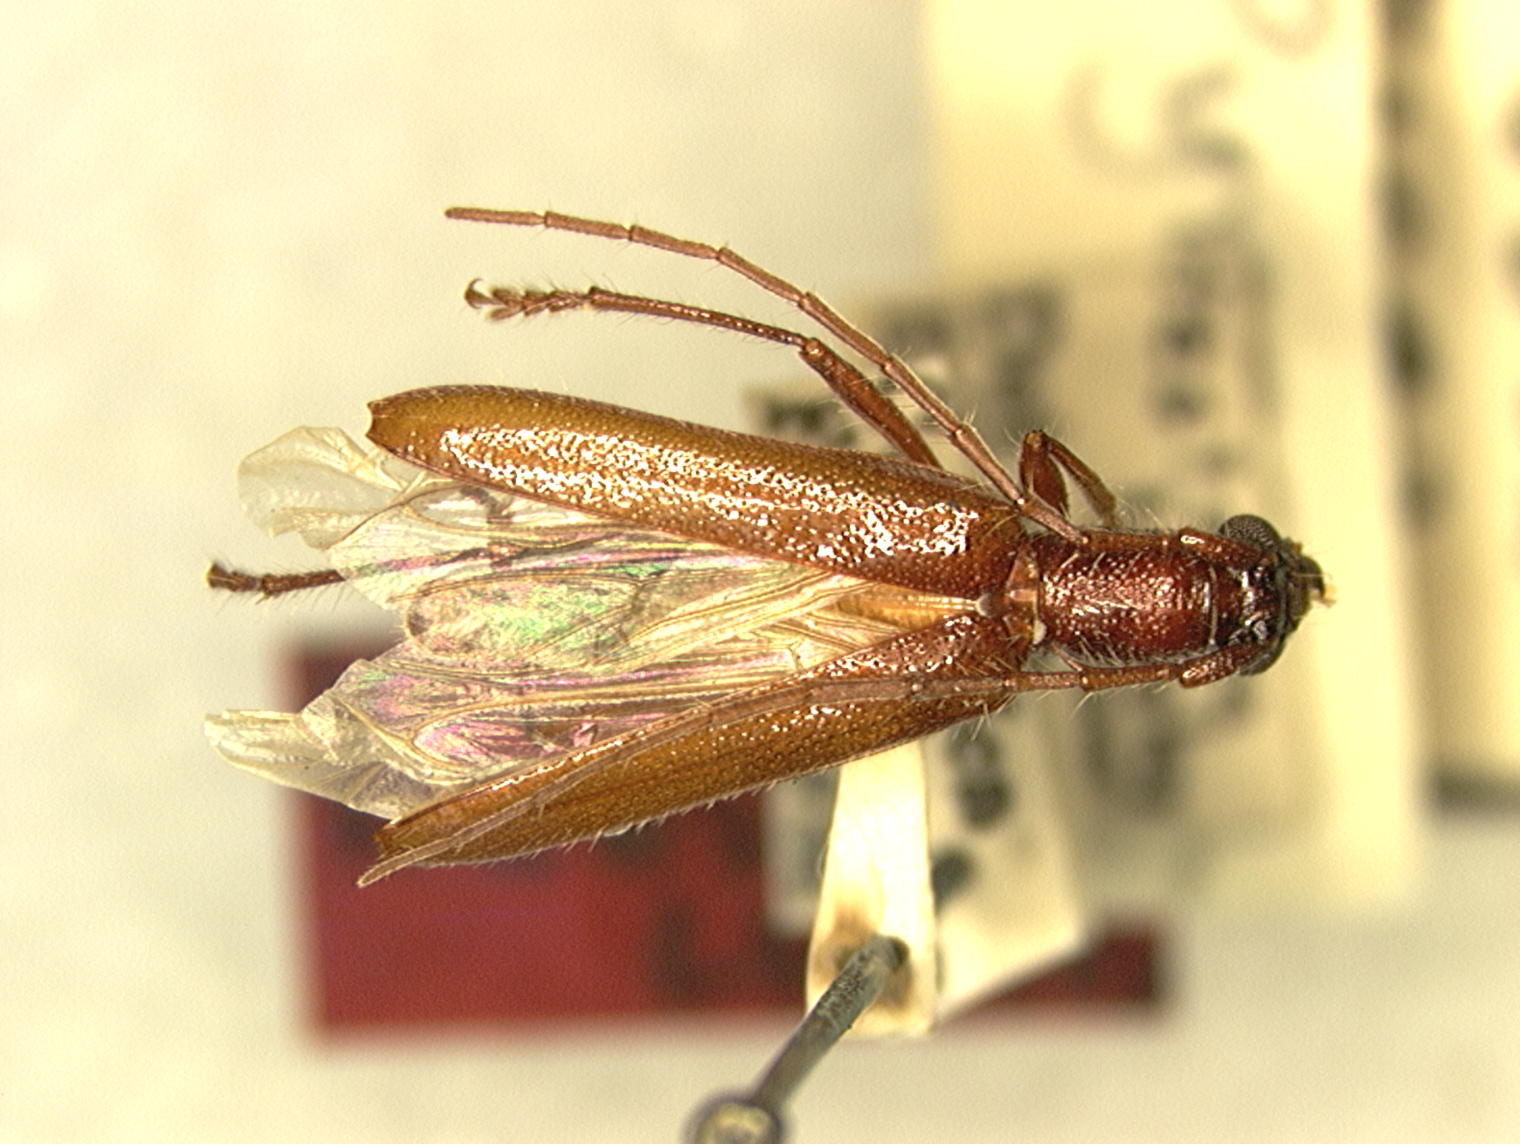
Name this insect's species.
Psyrassa testacea
